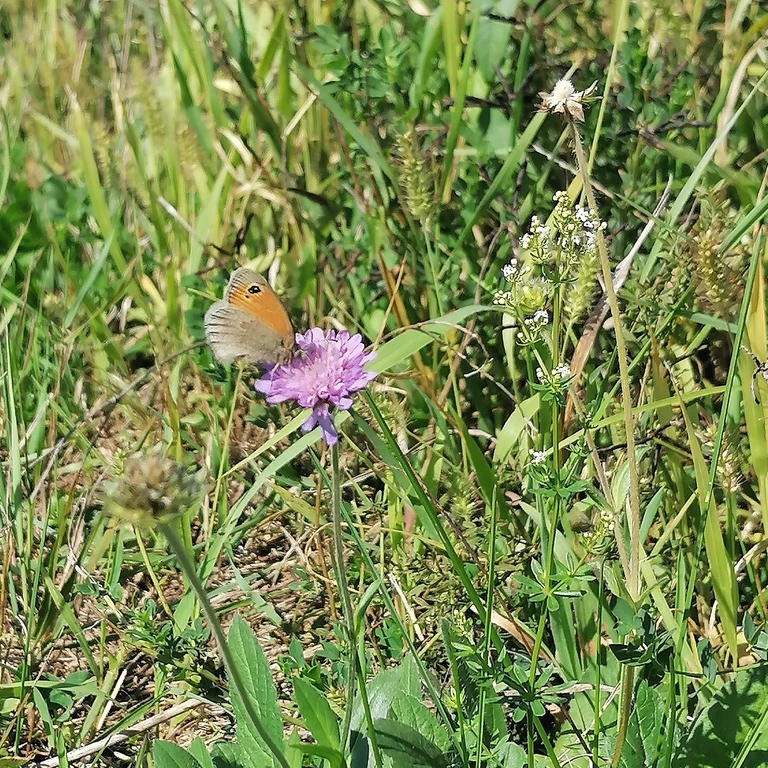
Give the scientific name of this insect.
Coenonympha pamphilus
